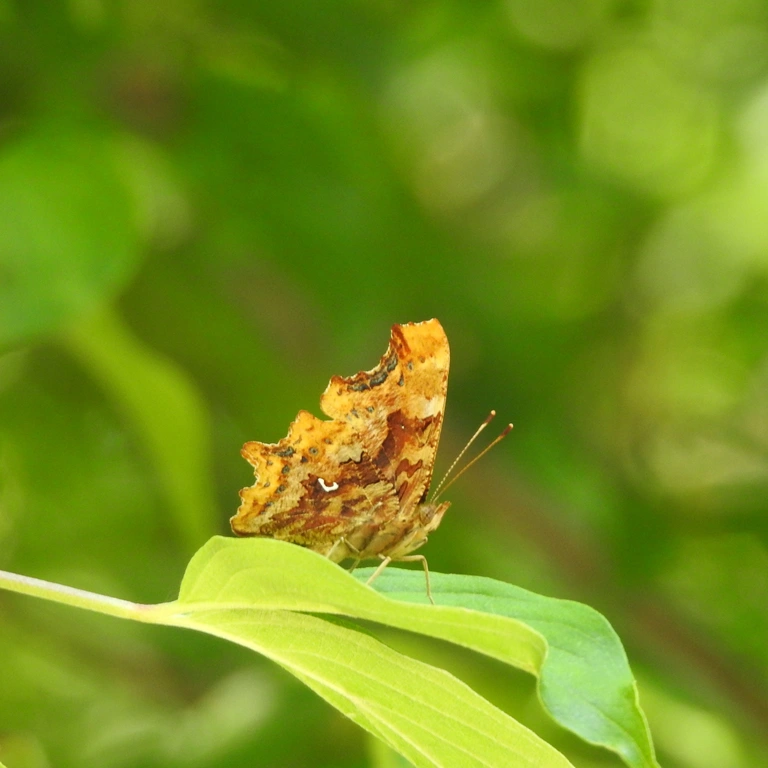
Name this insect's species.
Polygonia c-album
